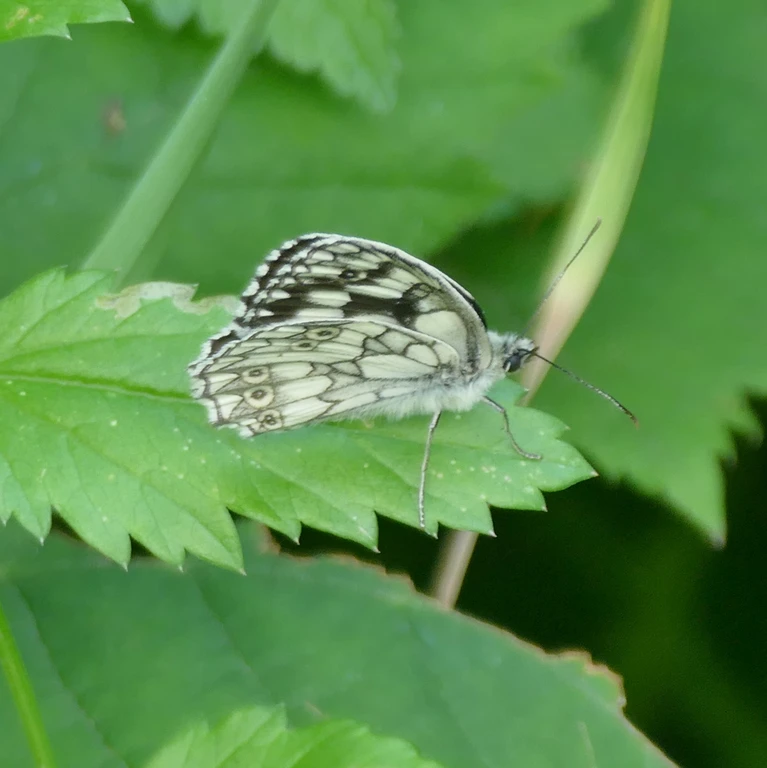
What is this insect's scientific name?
Melanargia galathea
